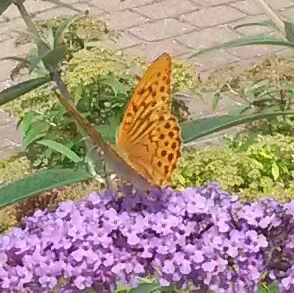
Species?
Argynnis paphia
